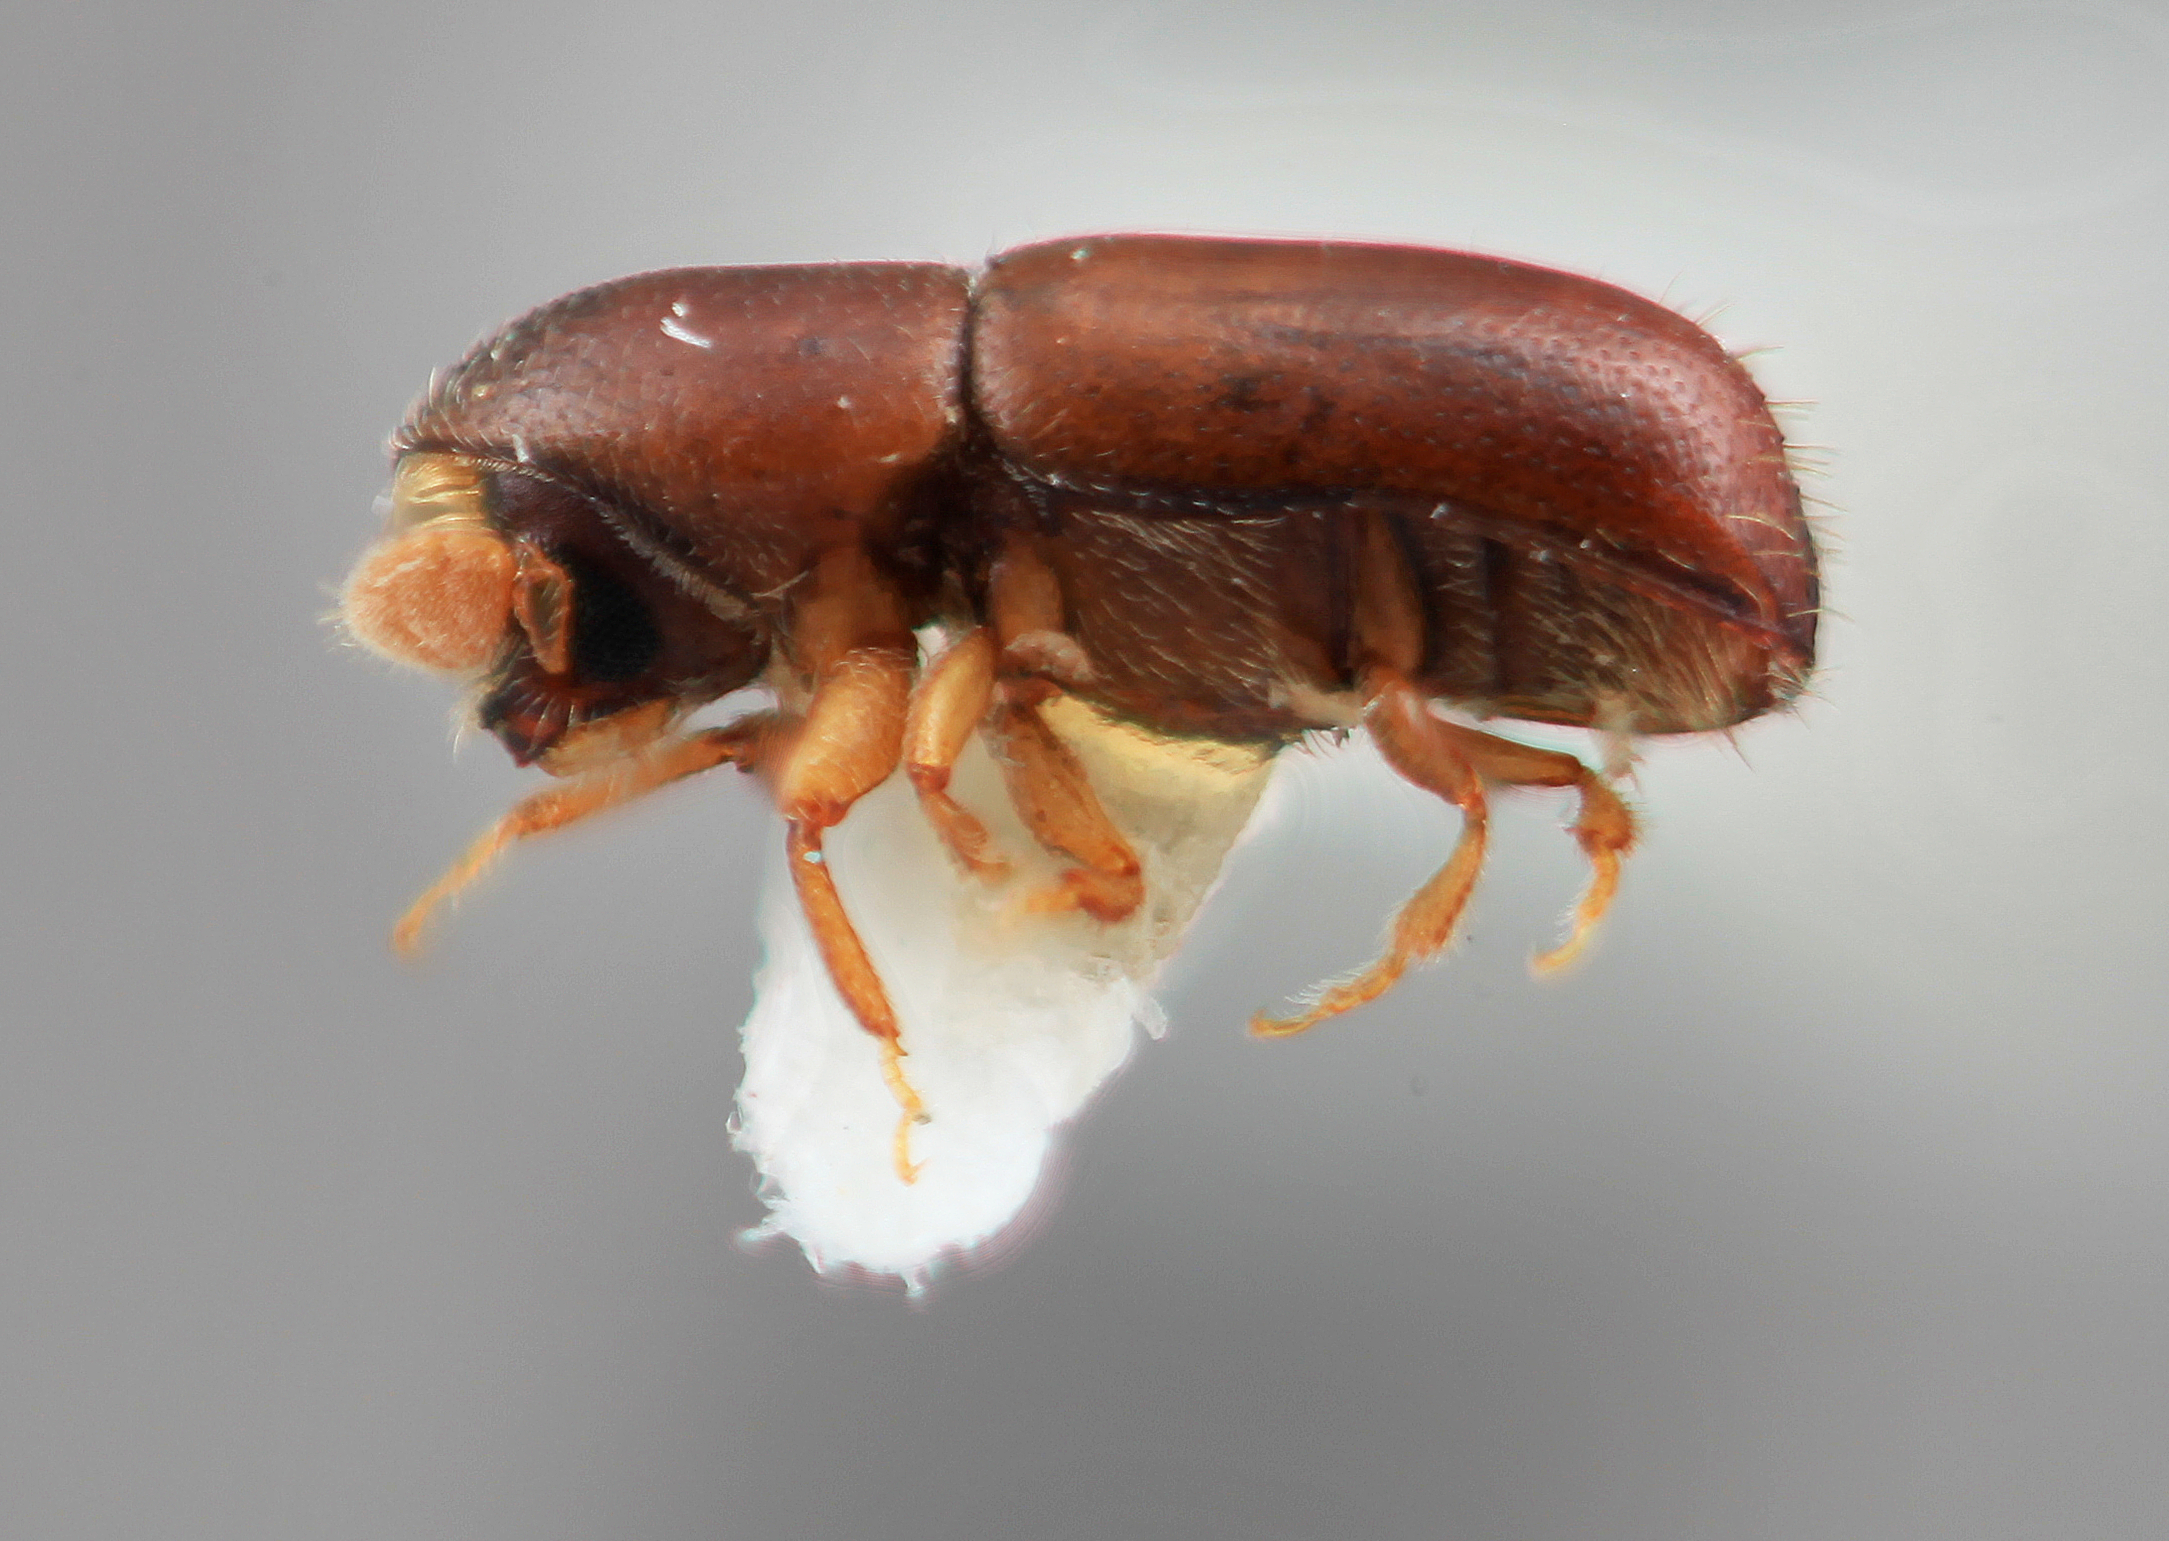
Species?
Corthylus vochysiae
